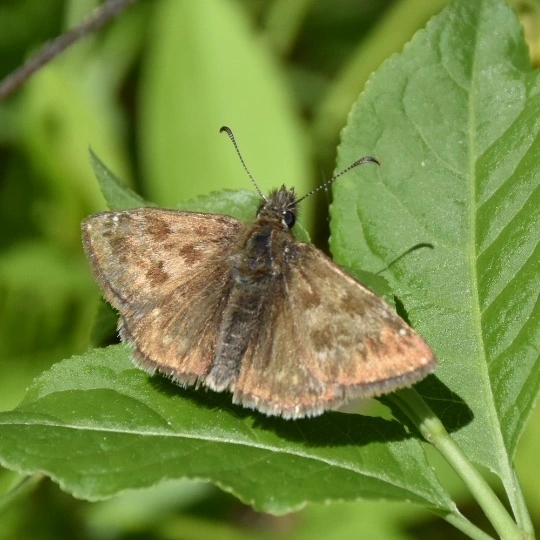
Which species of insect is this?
Erynnis tages
